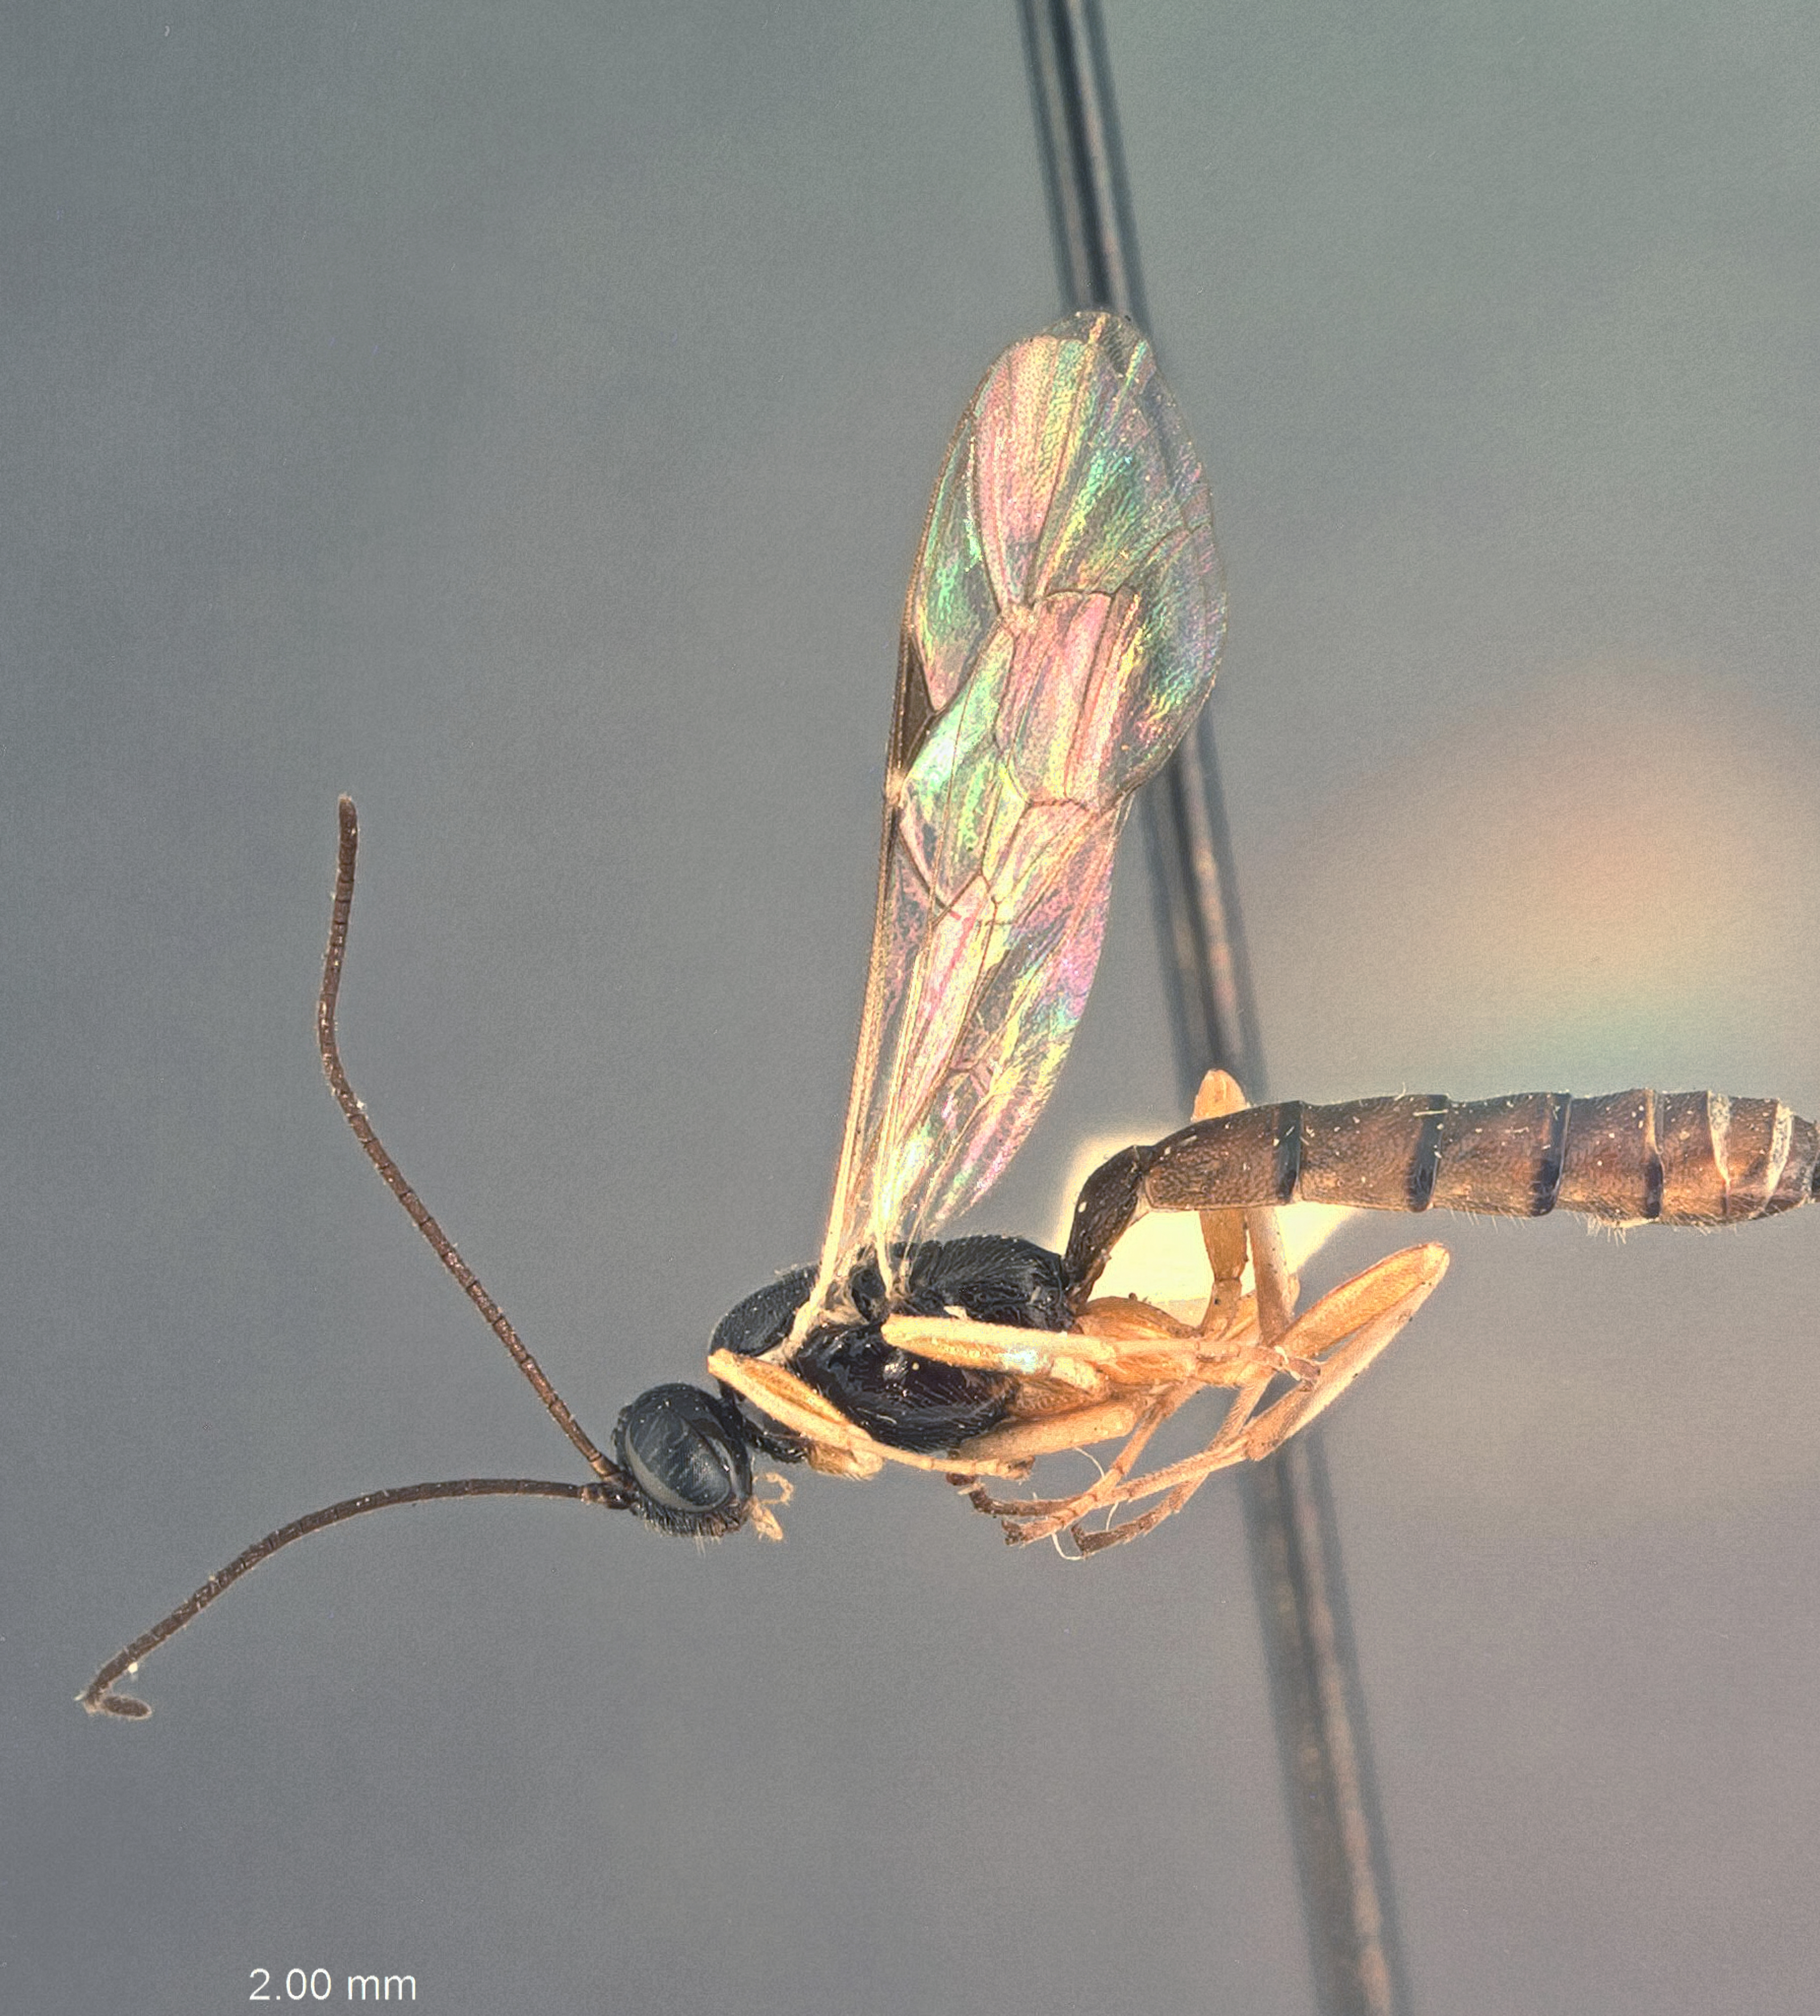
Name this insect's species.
Calliephialtes nucicola
